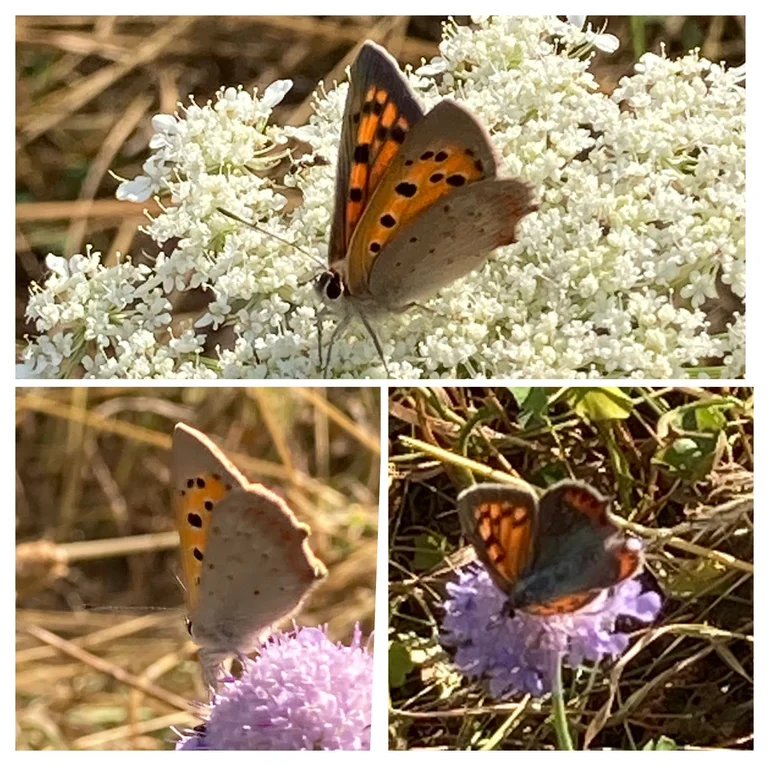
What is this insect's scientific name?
Lycaena phlaeas
